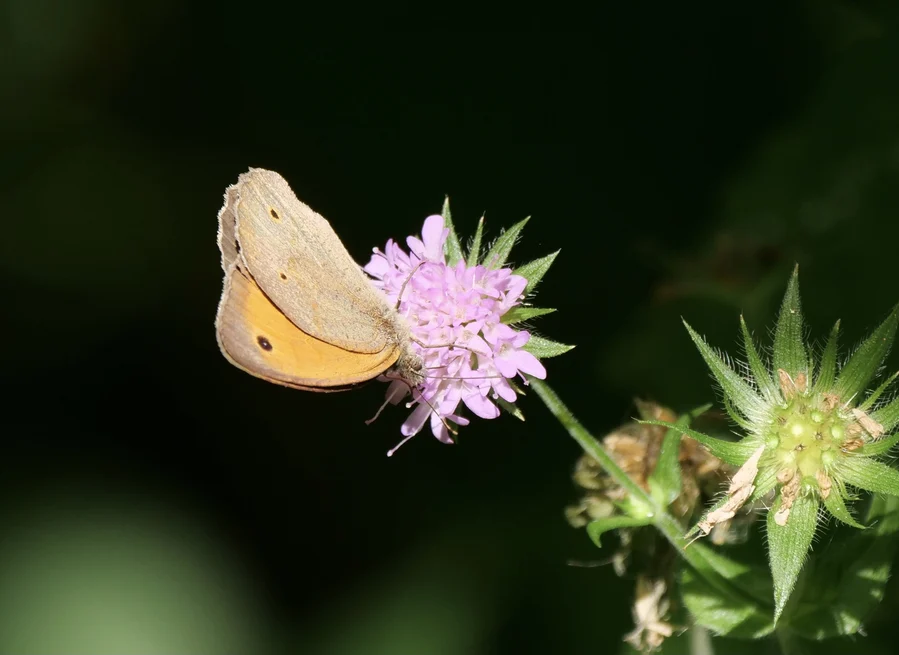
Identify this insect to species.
Maniola jurtina
